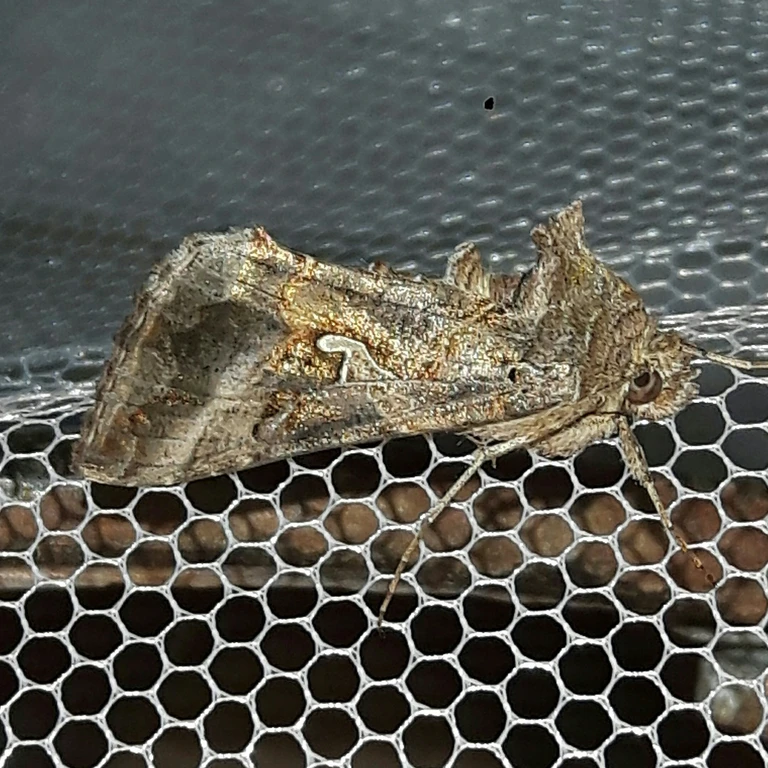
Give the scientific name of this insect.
Autographa gamma
